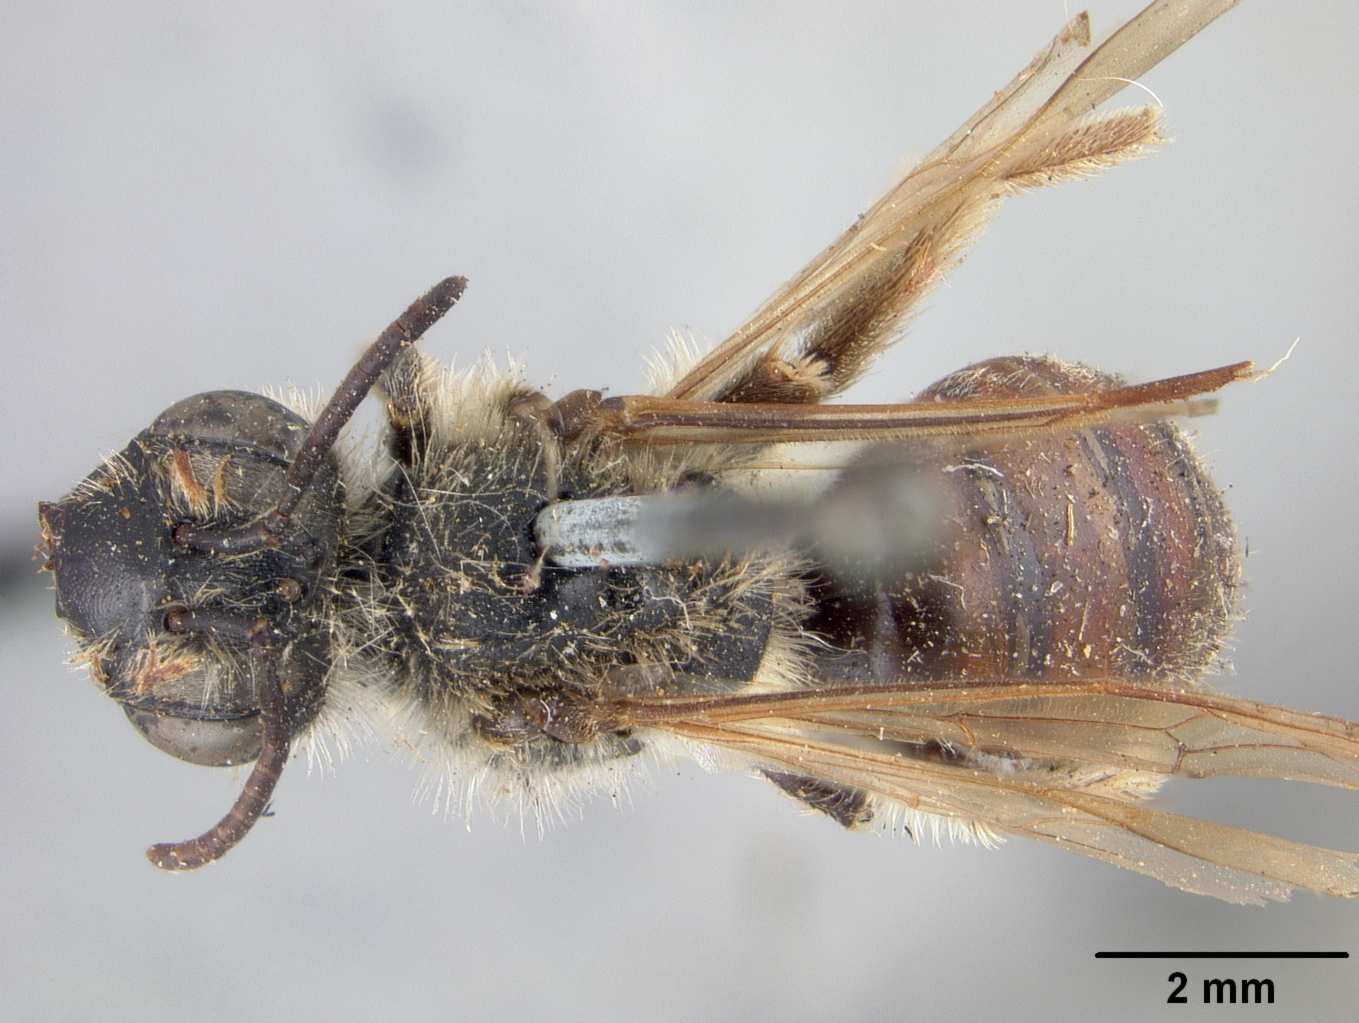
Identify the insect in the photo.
Andrena rhodura
